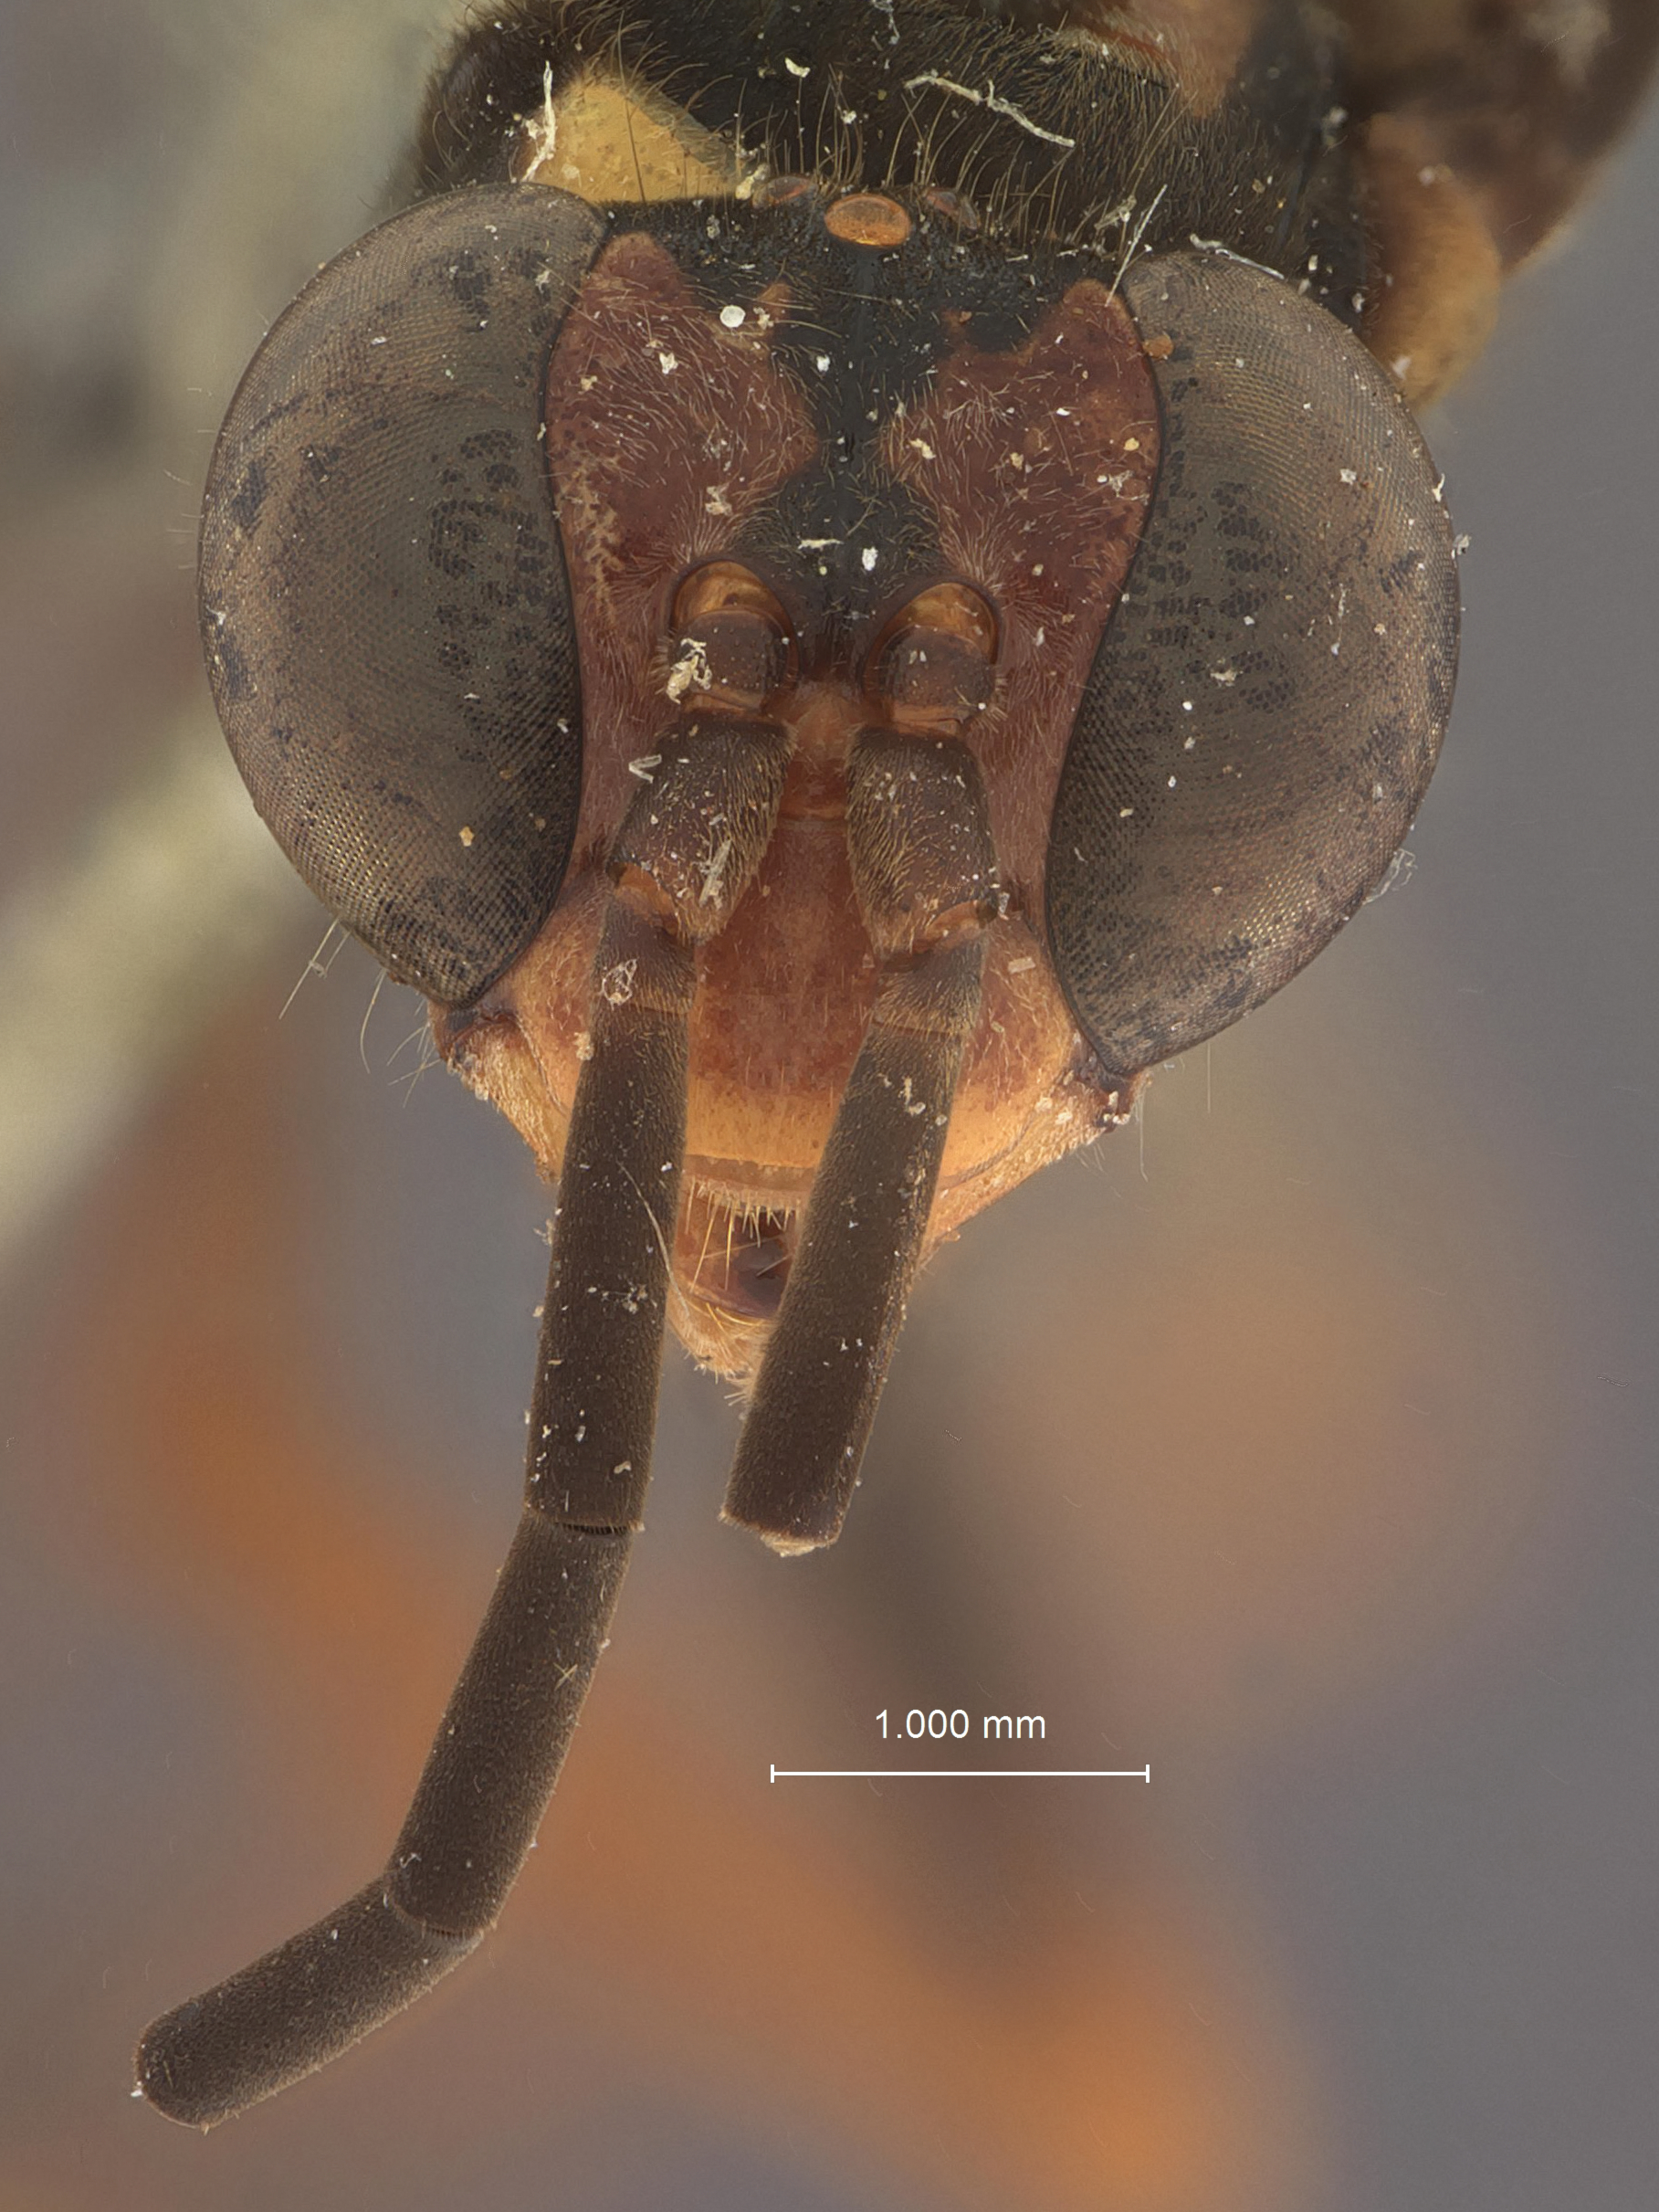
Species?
Monodontonyx approximatus
